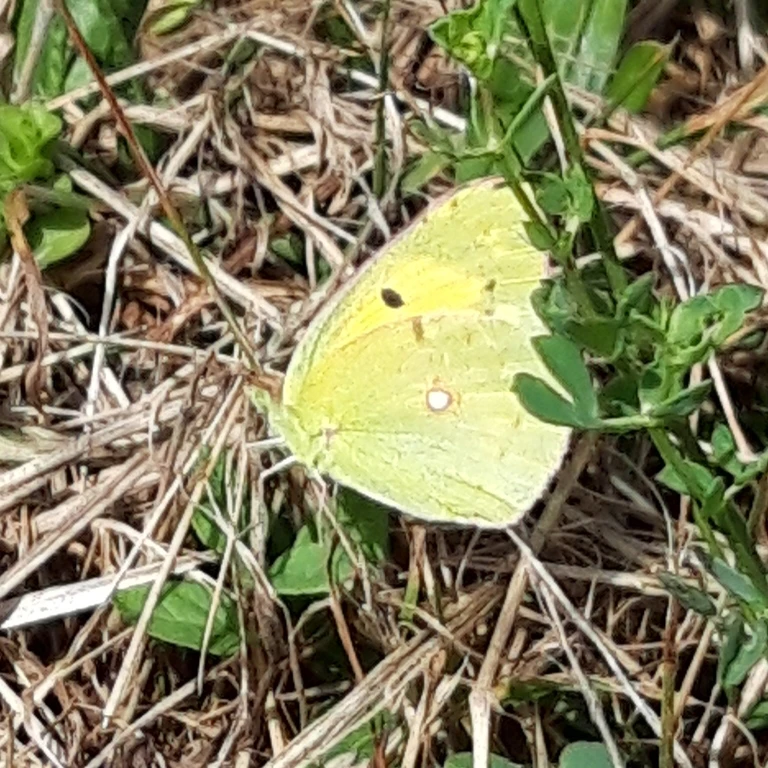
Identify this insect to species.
Colias croceus
